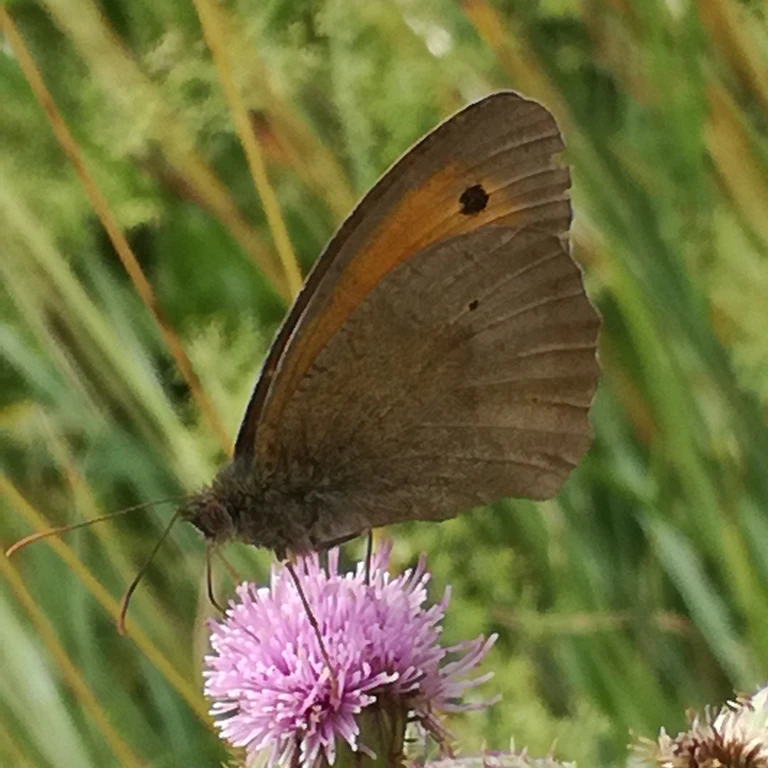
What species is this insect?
Maniola jurtina
